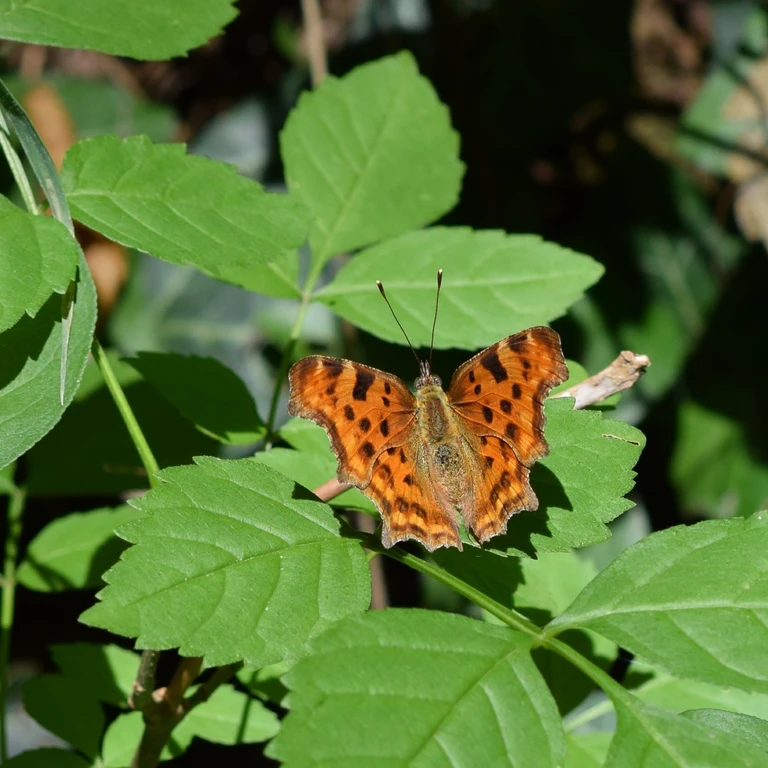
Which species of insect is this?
Polygonia c-album
